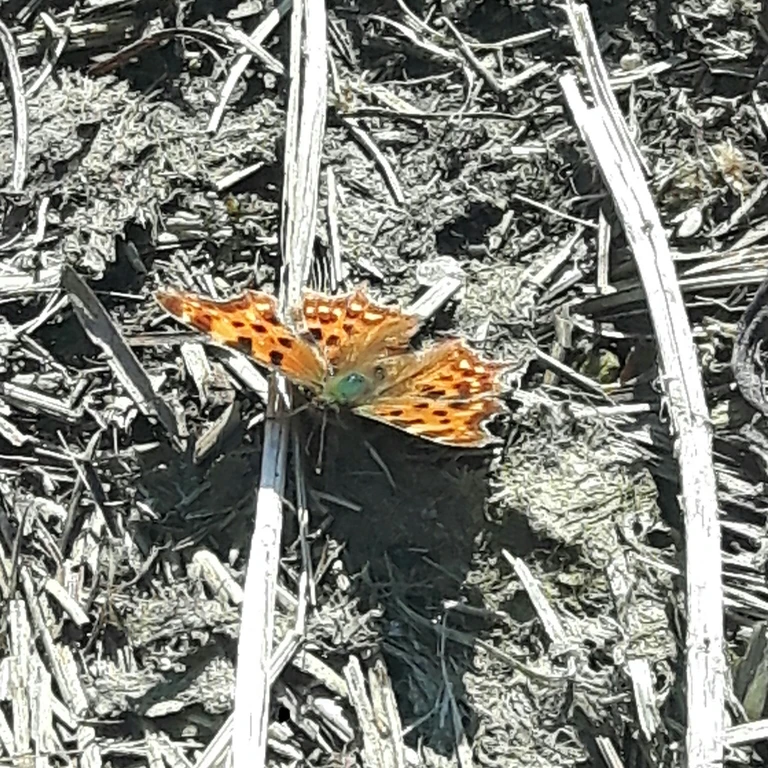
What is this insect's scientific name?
Polygonia c-album
